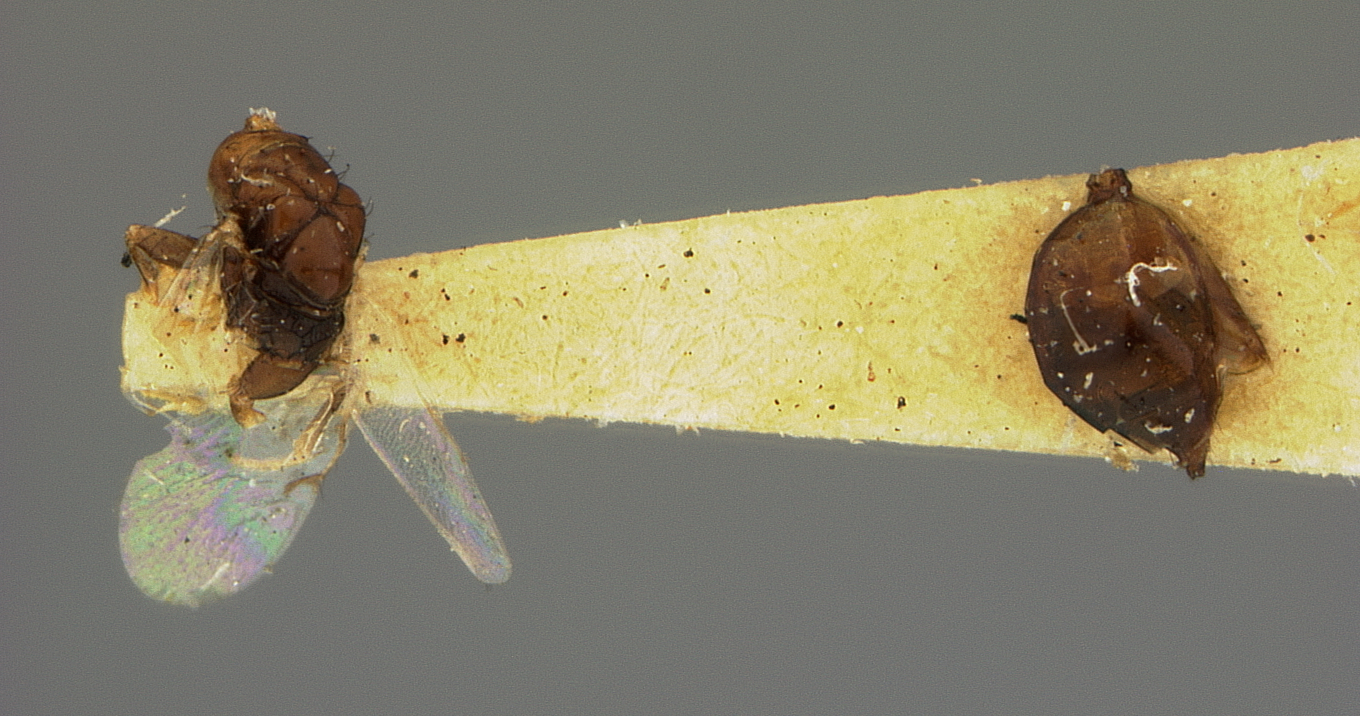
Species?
Froggattia polita
